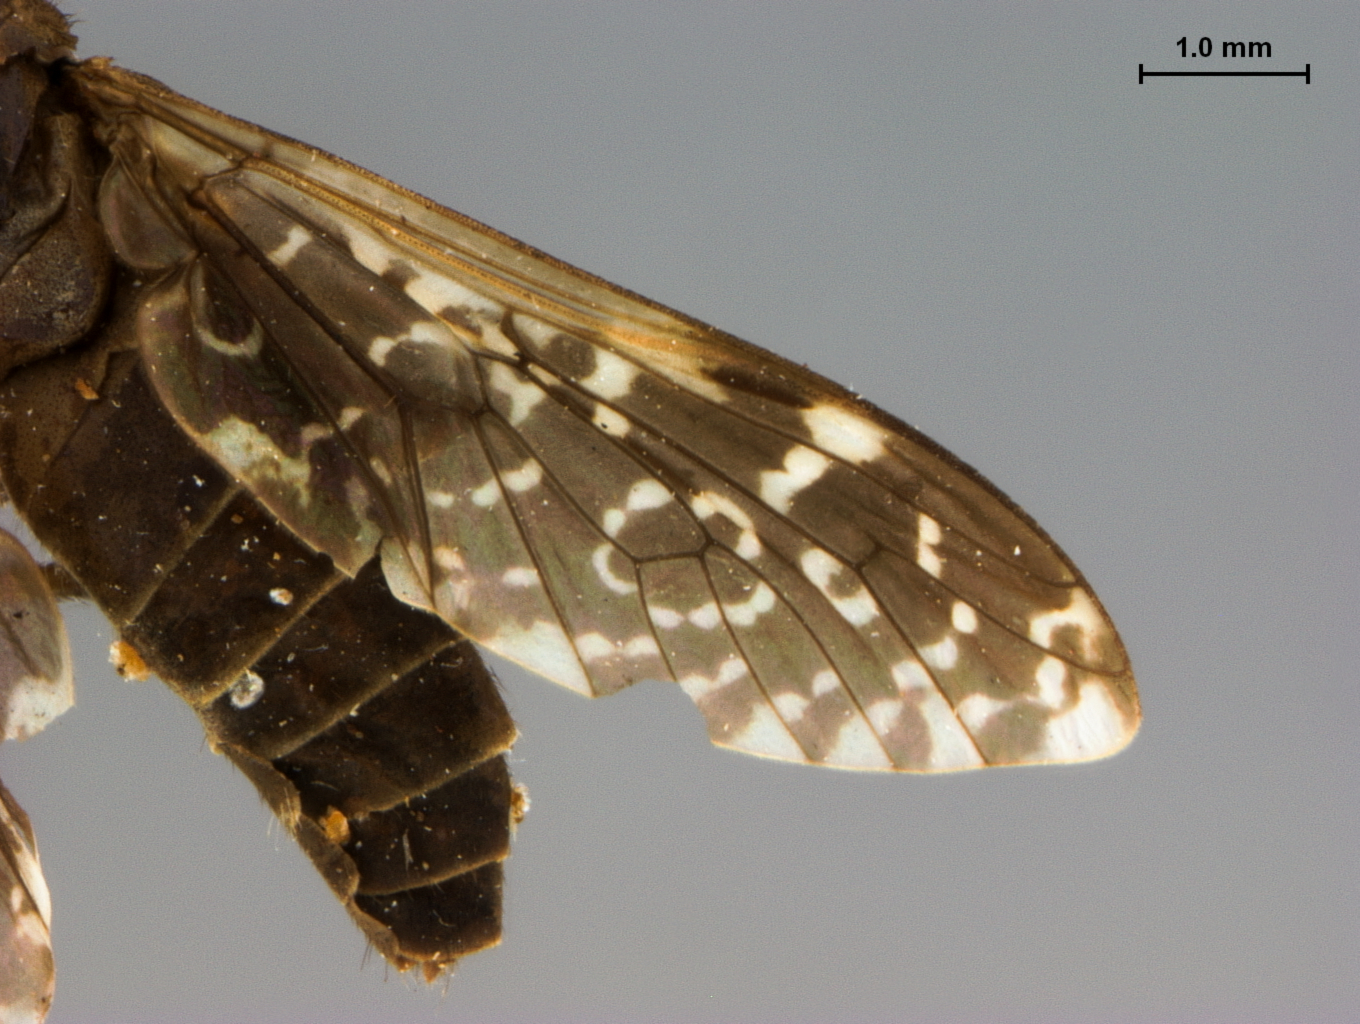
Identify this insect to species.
Chrysozona monticola (also Haematopota monticola)
